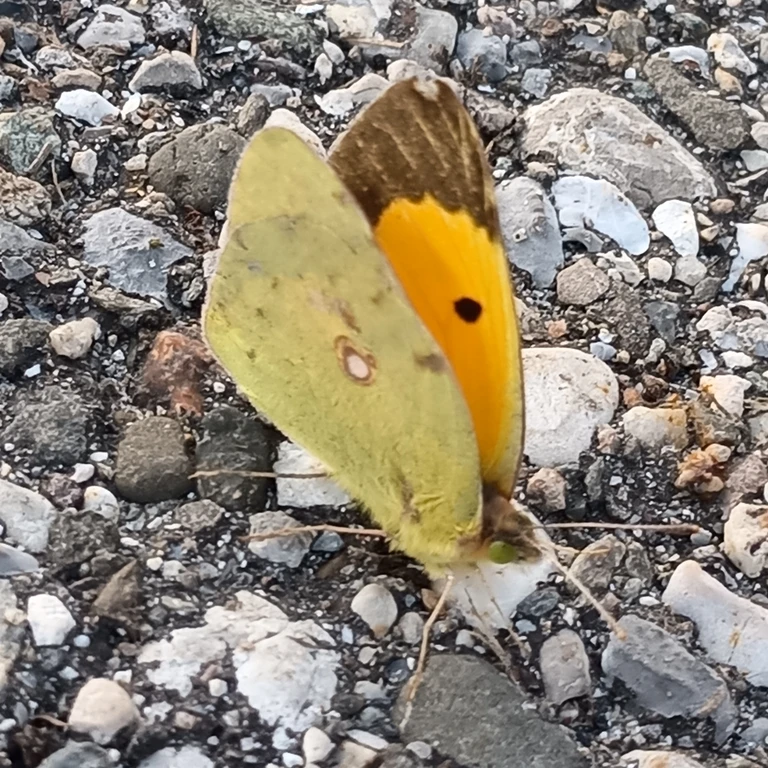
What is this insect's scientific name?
Colias croceus
